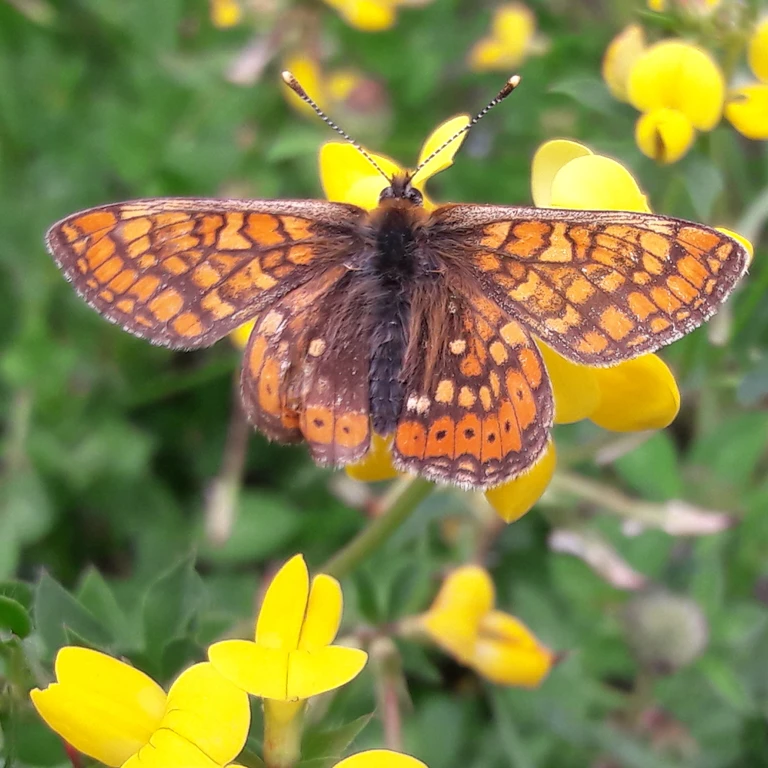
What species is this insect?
Euphydryas aurinia
